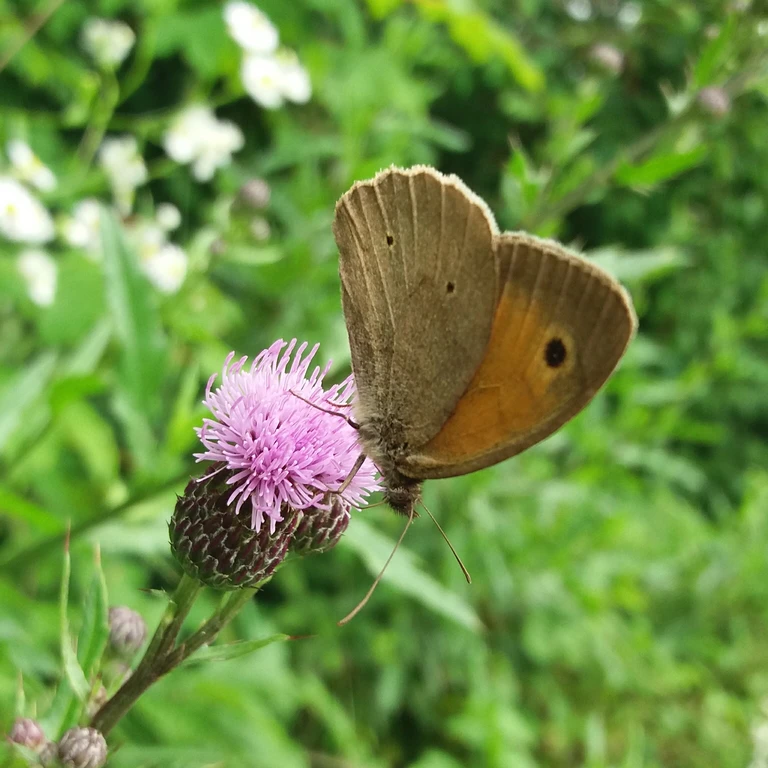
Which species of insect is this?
Maniola jurtina
